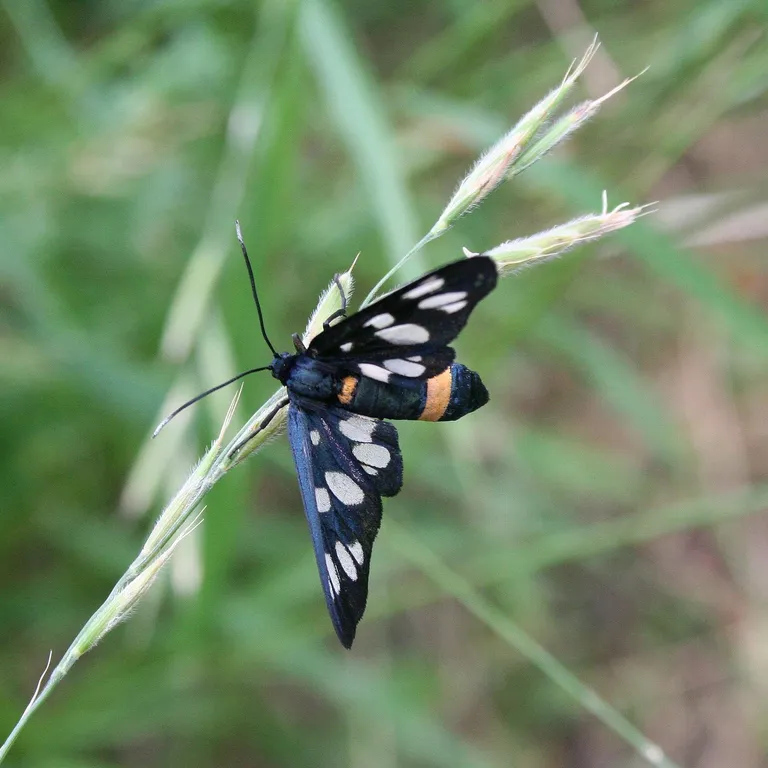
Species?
Amata phegea
